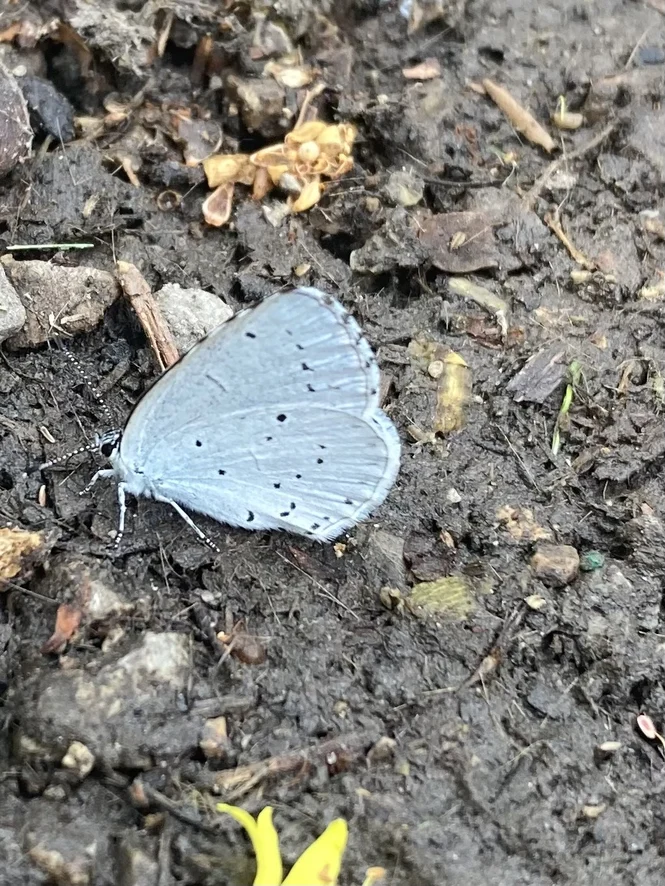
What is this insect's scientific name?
Celastrina argiolus
